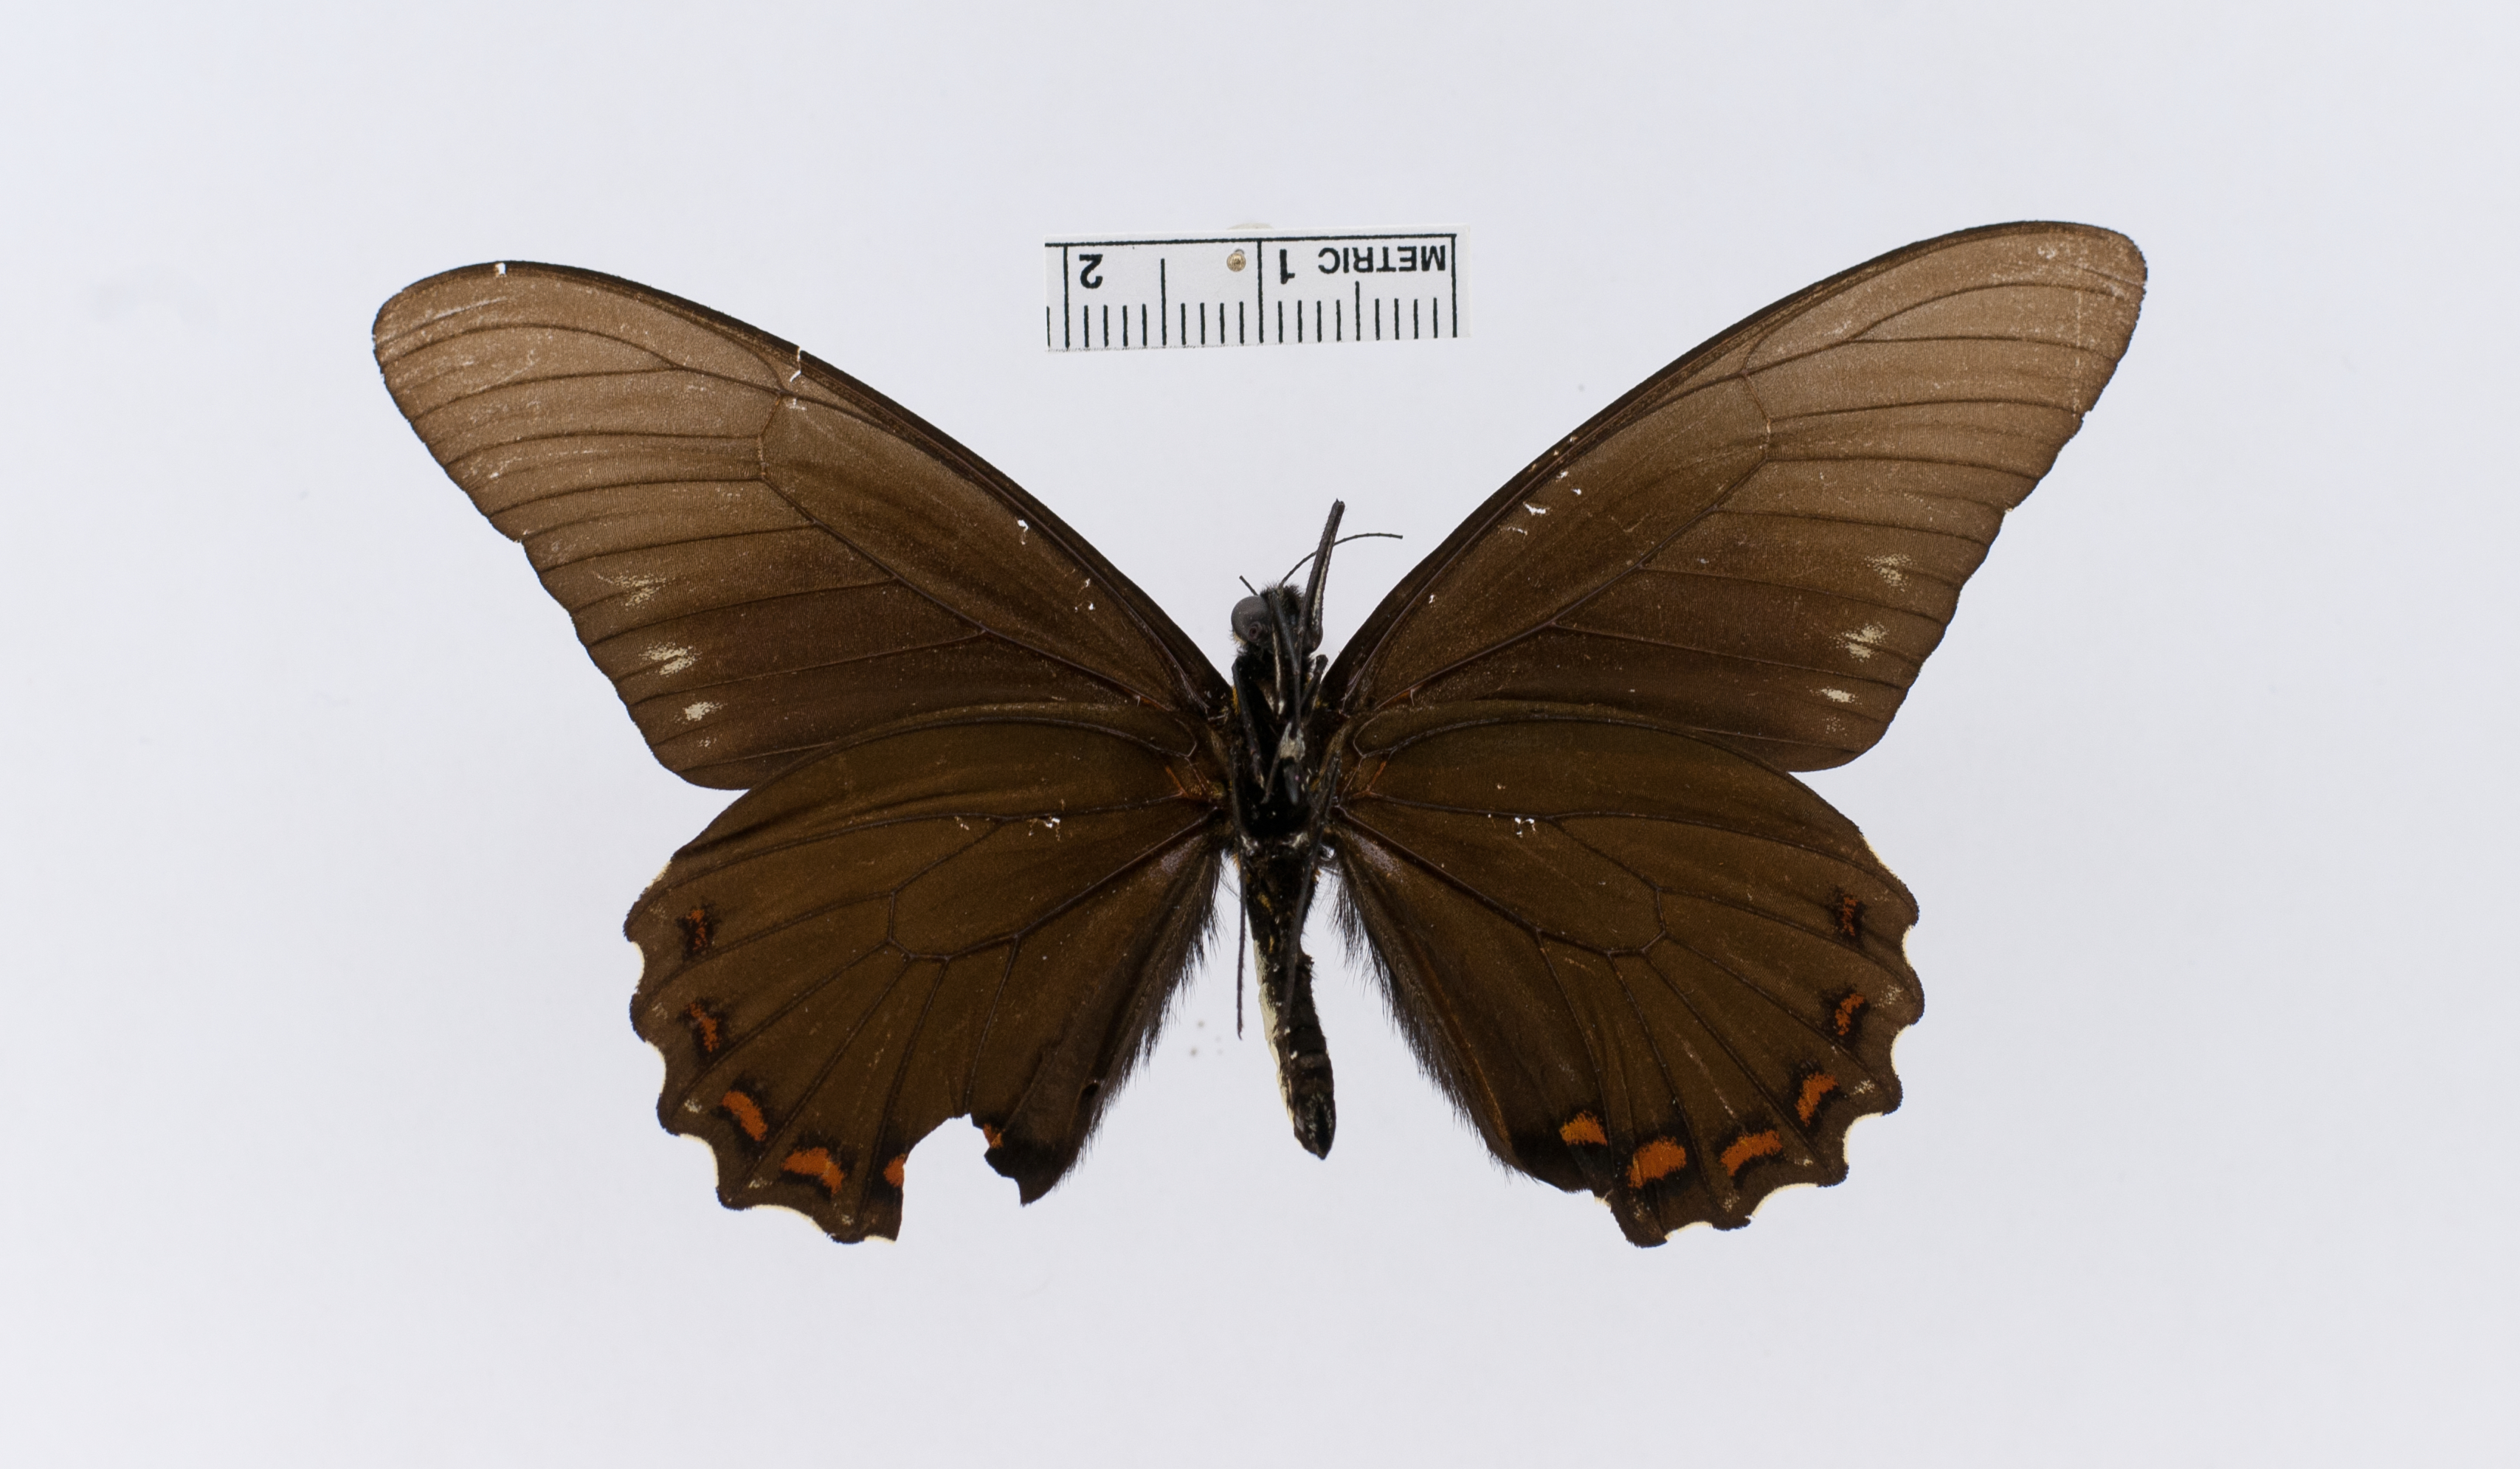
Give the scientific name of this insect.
Papilio belus
